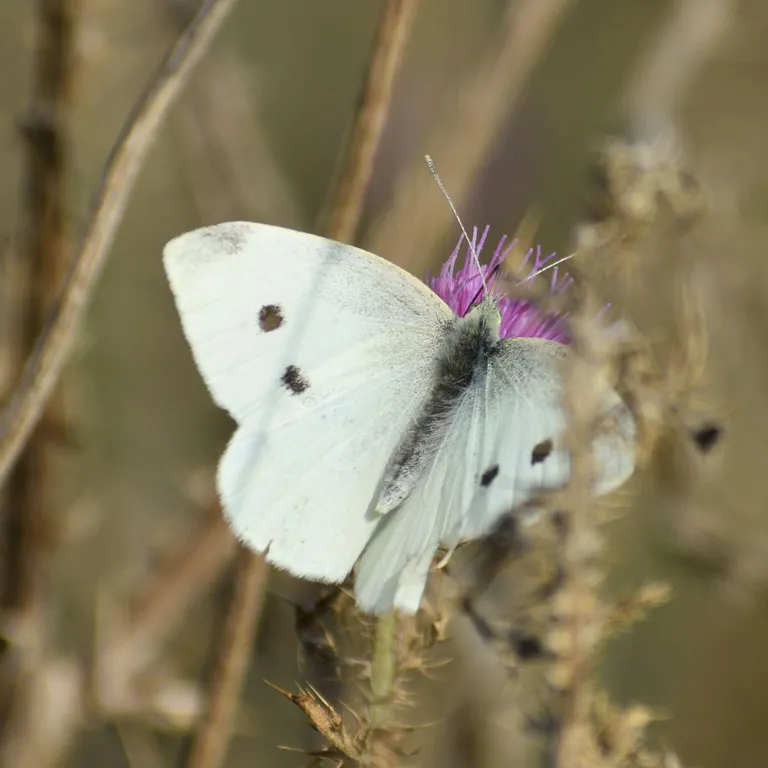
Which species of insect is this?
Pieris rapae
